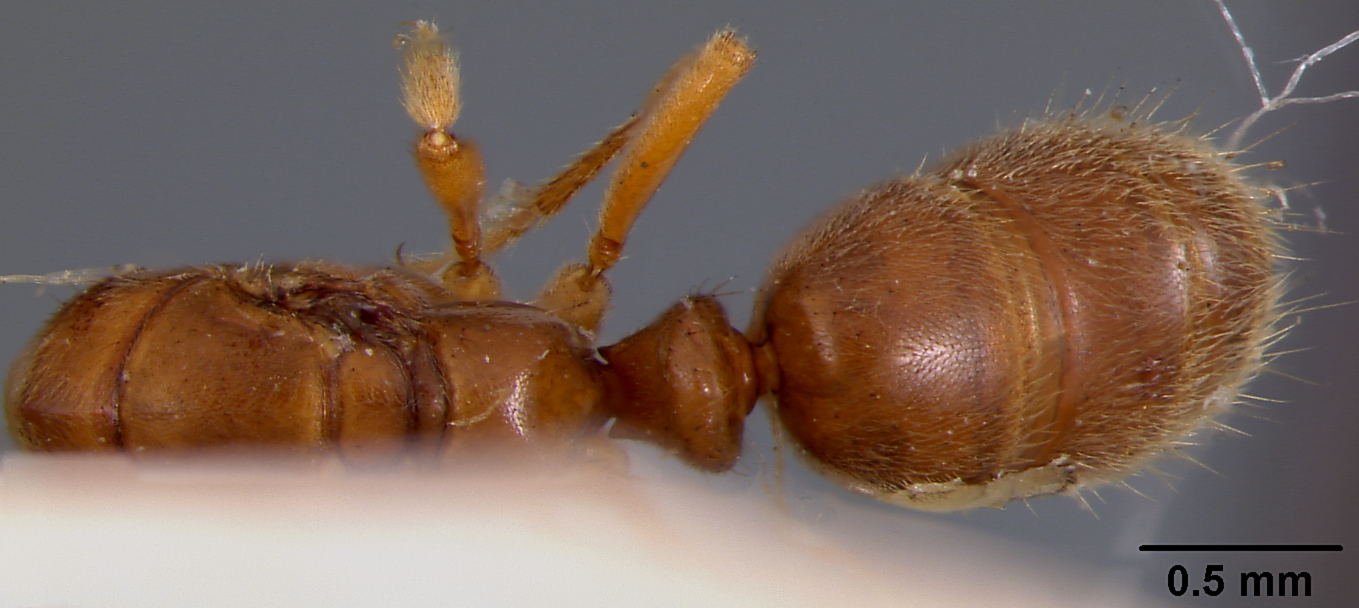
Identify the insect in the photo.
Pachycondyla sauteri
